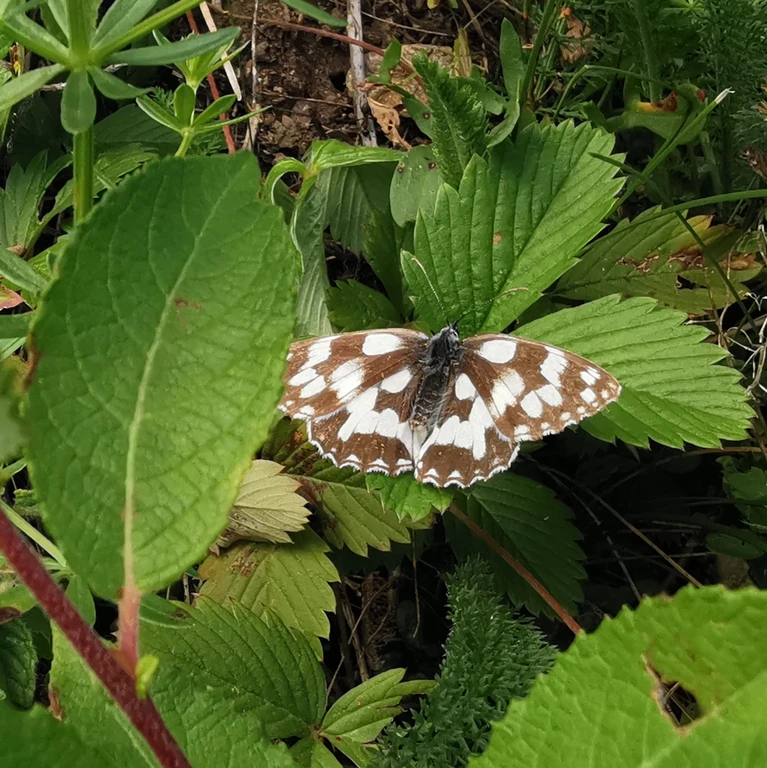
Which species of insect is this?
Melanargia galathea
